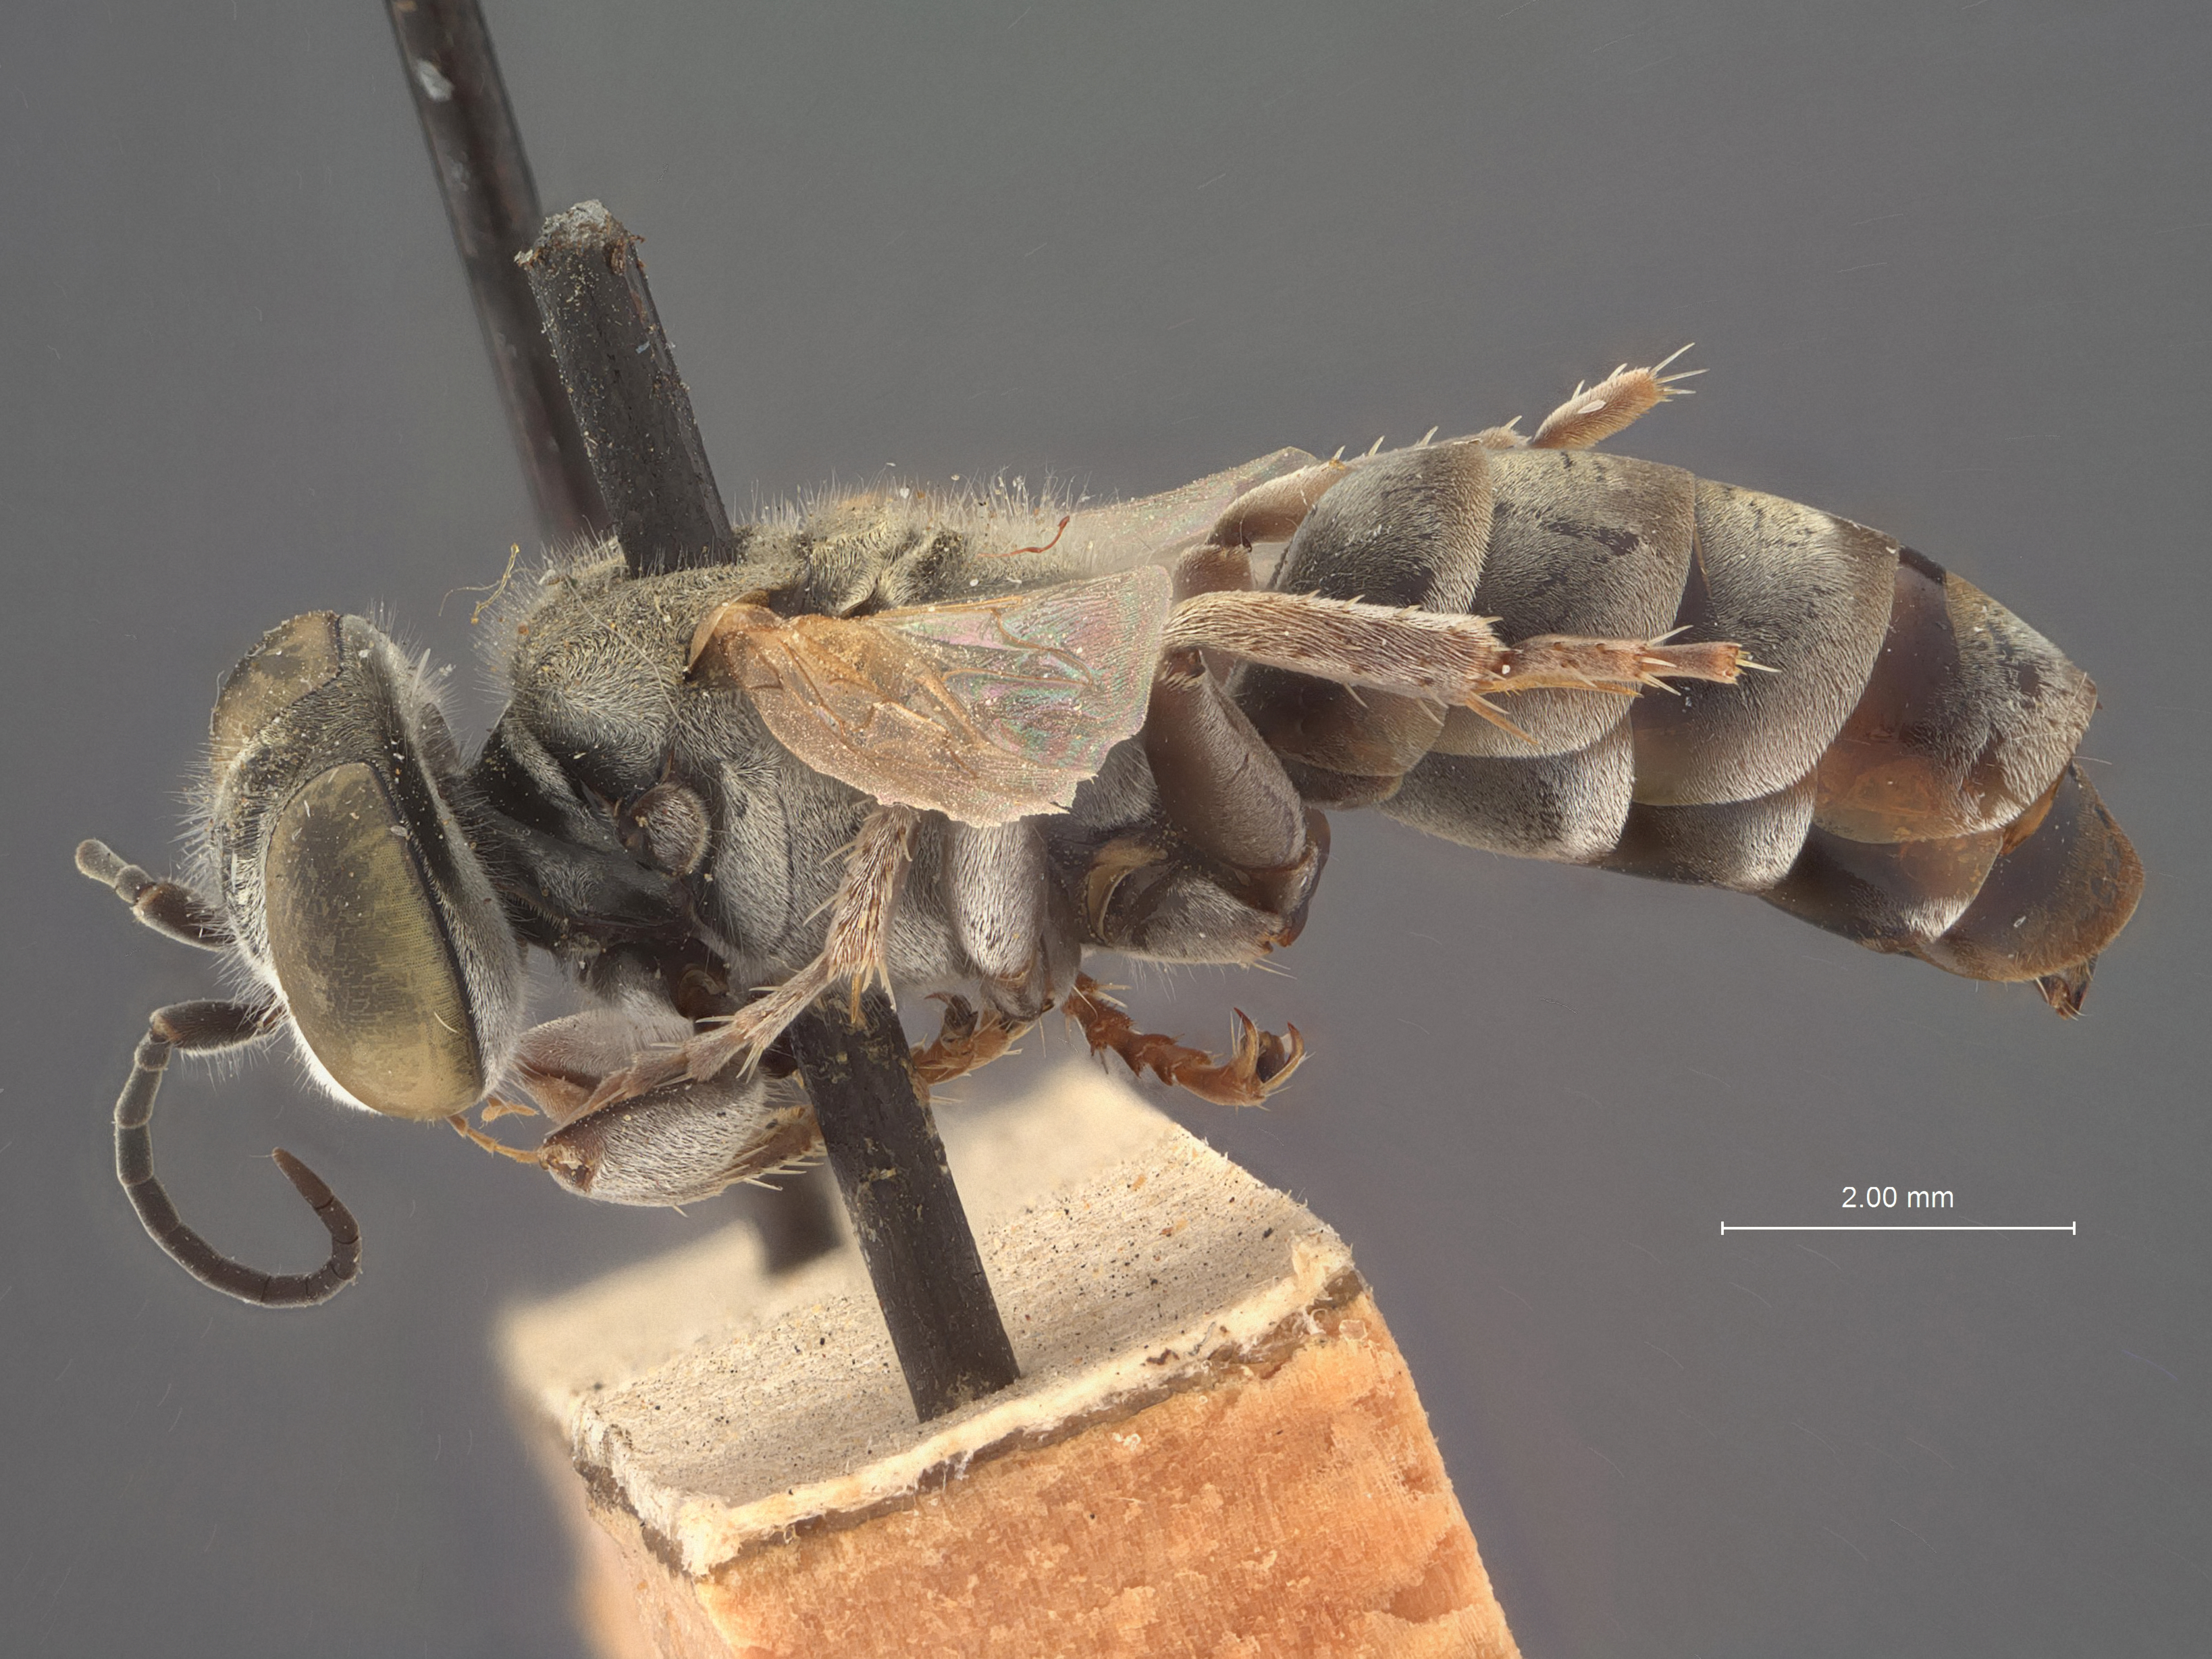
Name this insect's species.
Tachytes xenoferus
